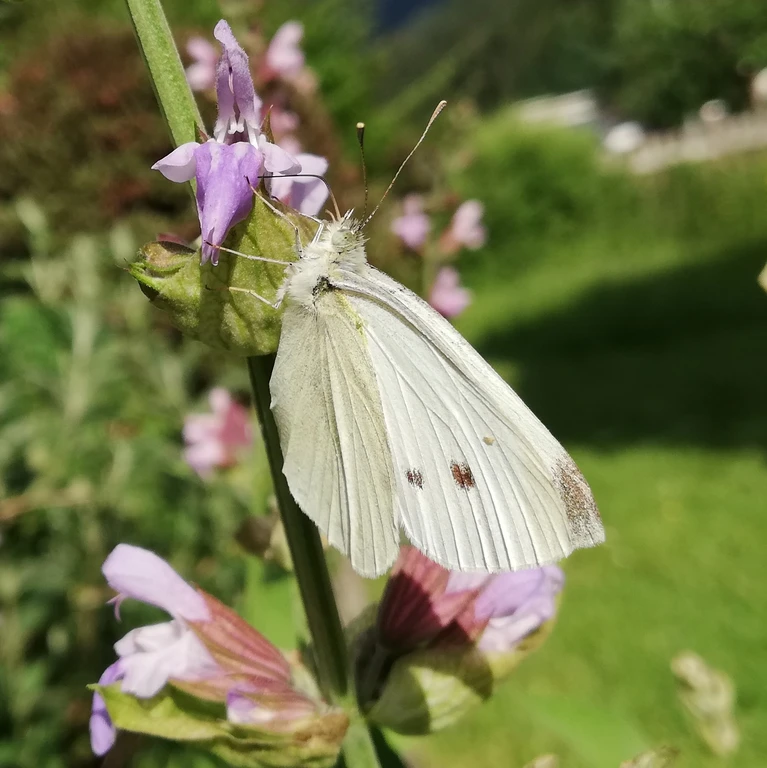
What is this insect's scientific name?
Pieris rapae
